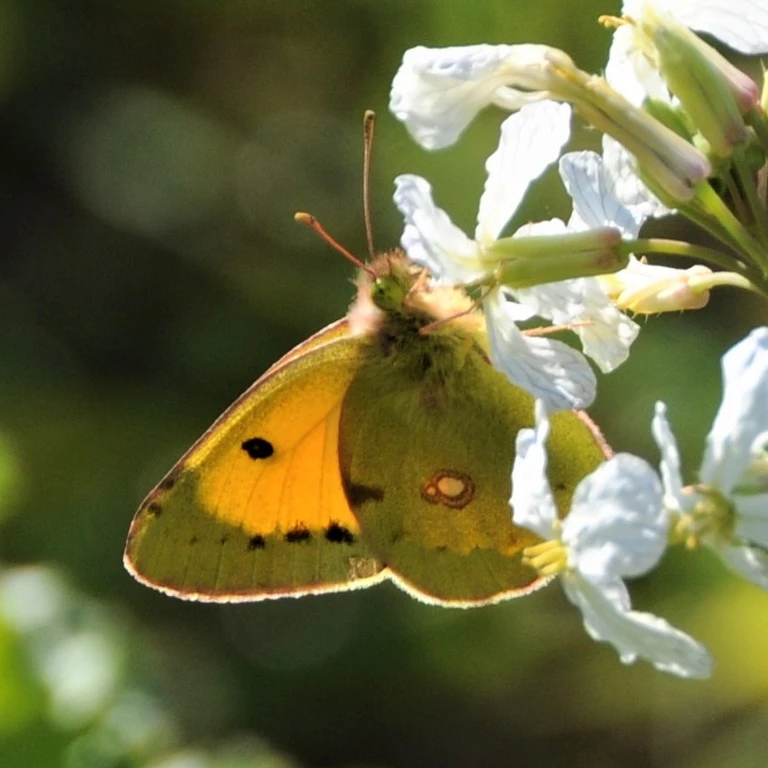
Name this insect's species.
Colias croceus
